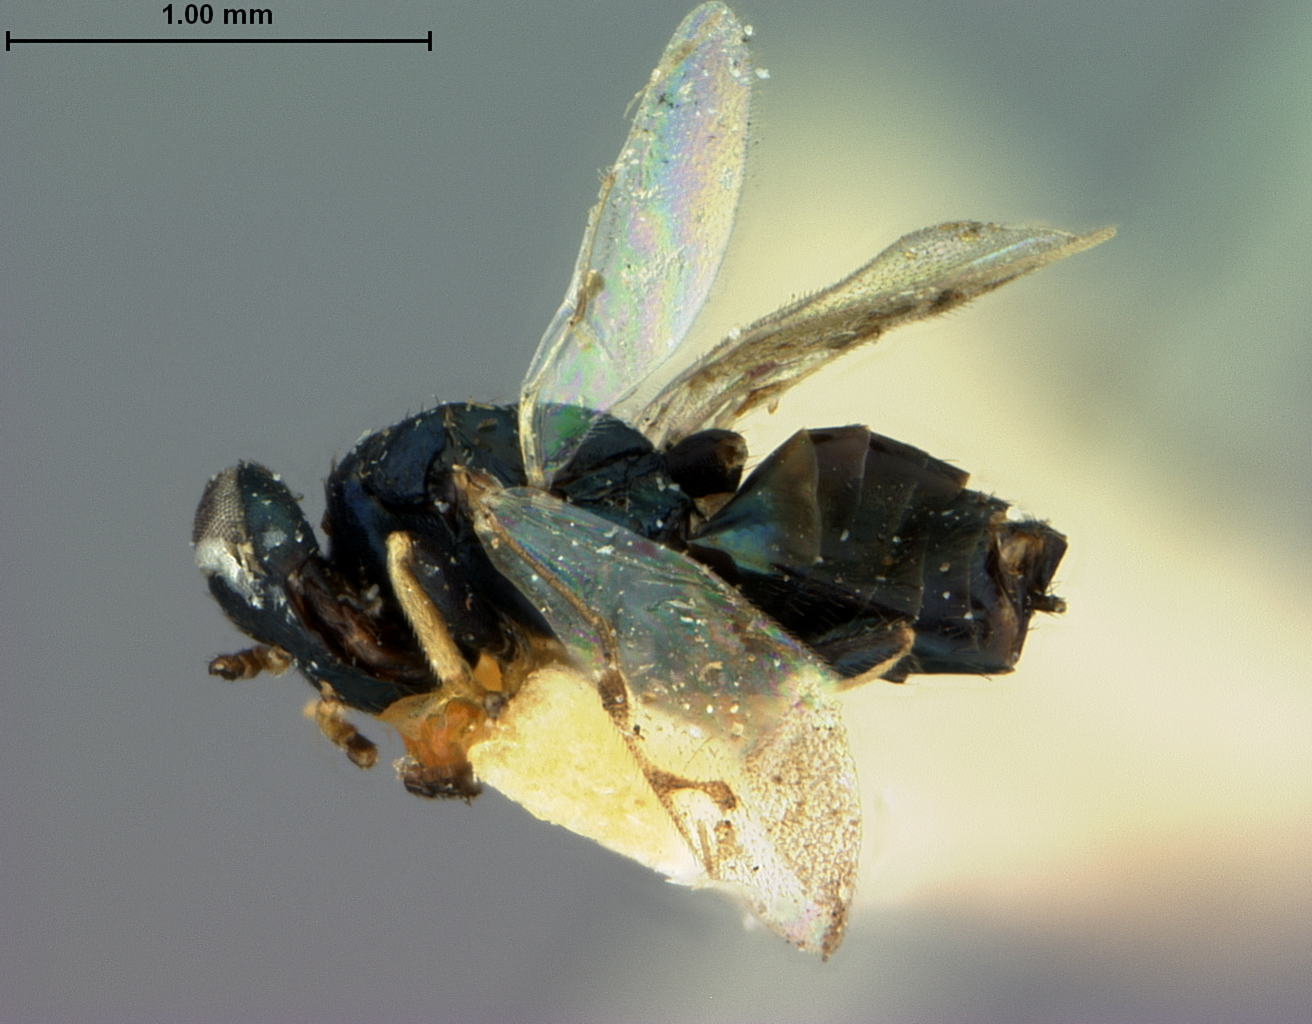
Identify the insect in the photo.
Stigmatocrepis americana
